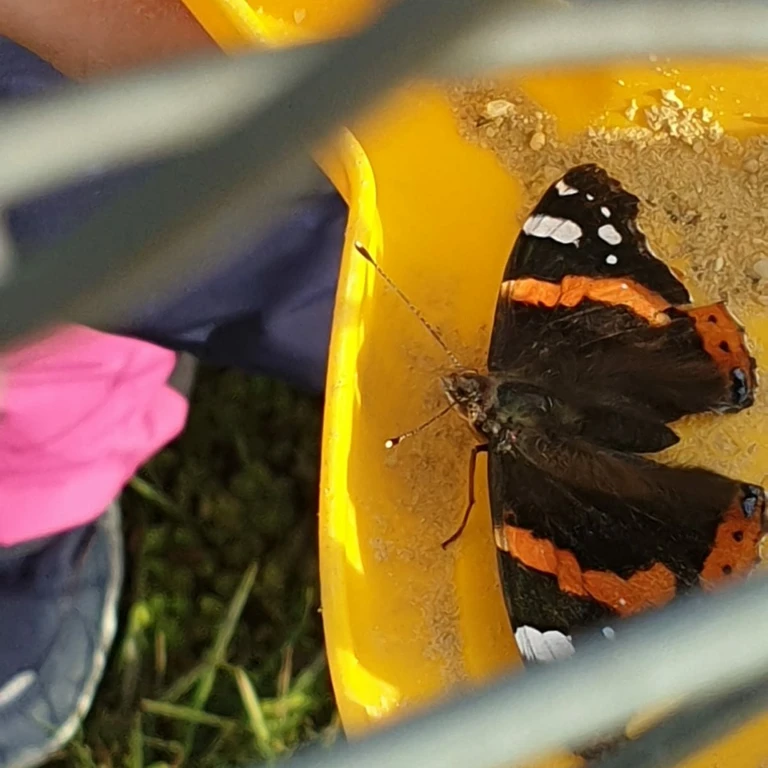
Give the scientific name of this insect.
Vanessa atalanta
